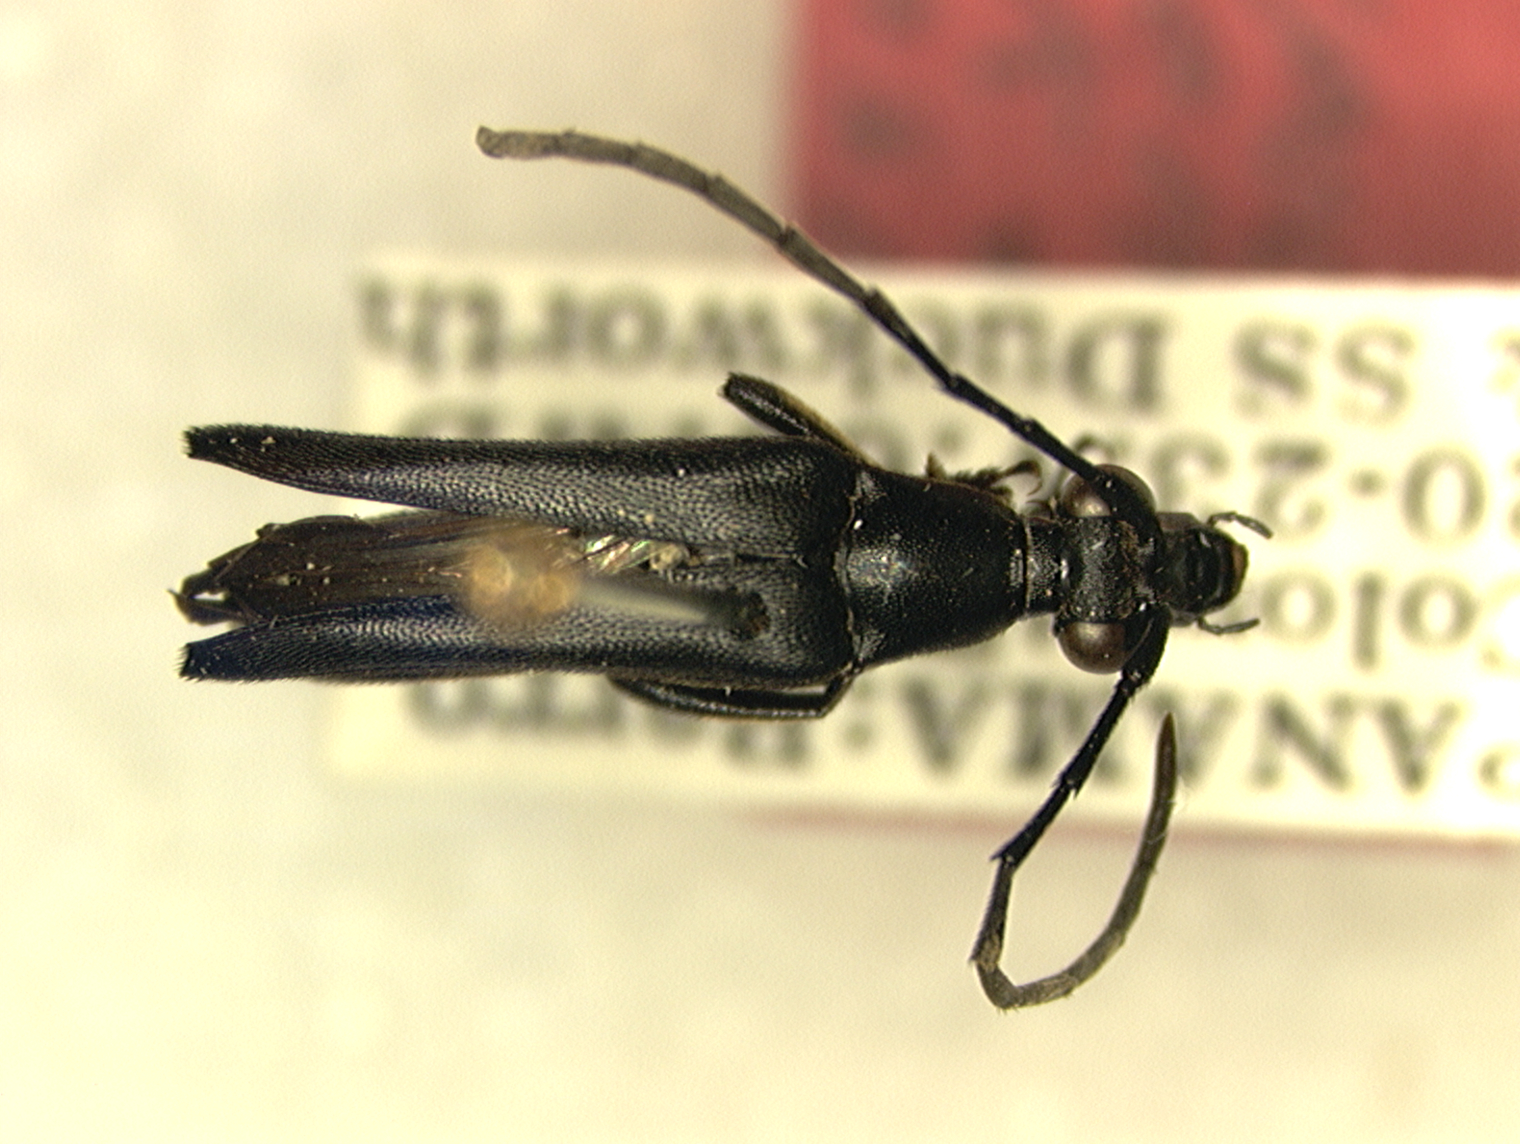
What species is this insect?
Pseudotypocerus virescens
